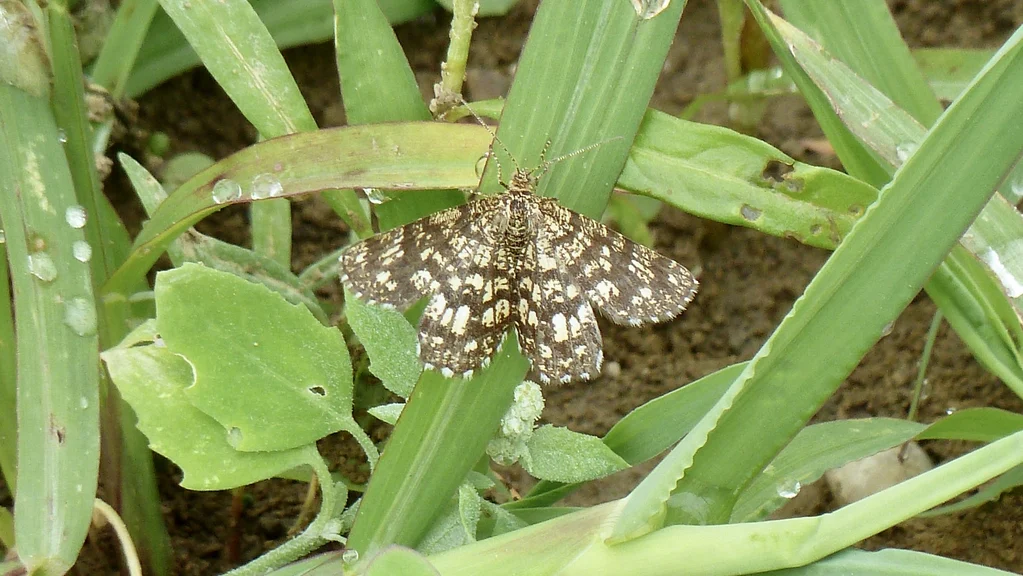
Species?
Chiasmia clathrata
